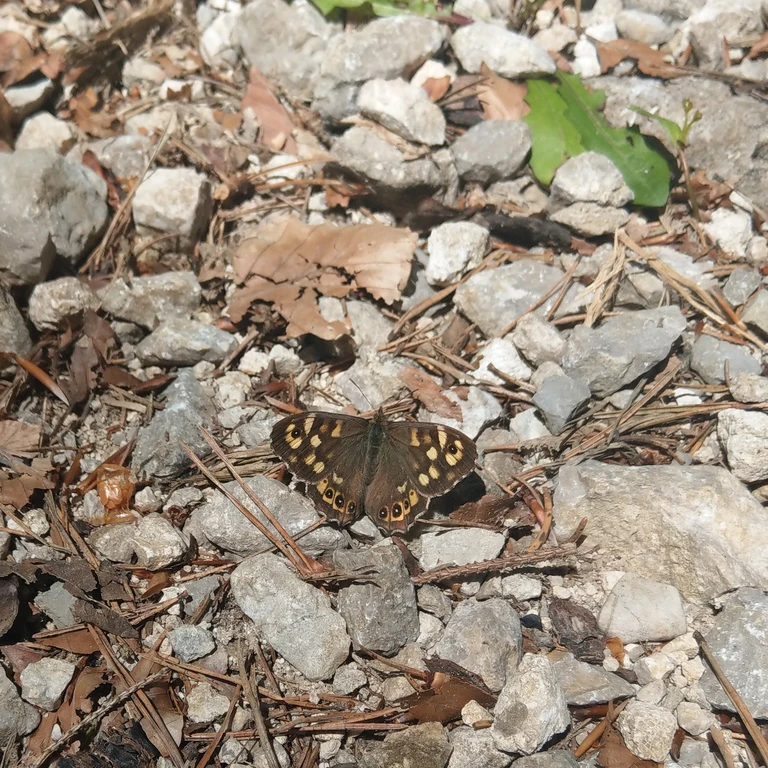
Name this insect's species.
Pararge aegeria
